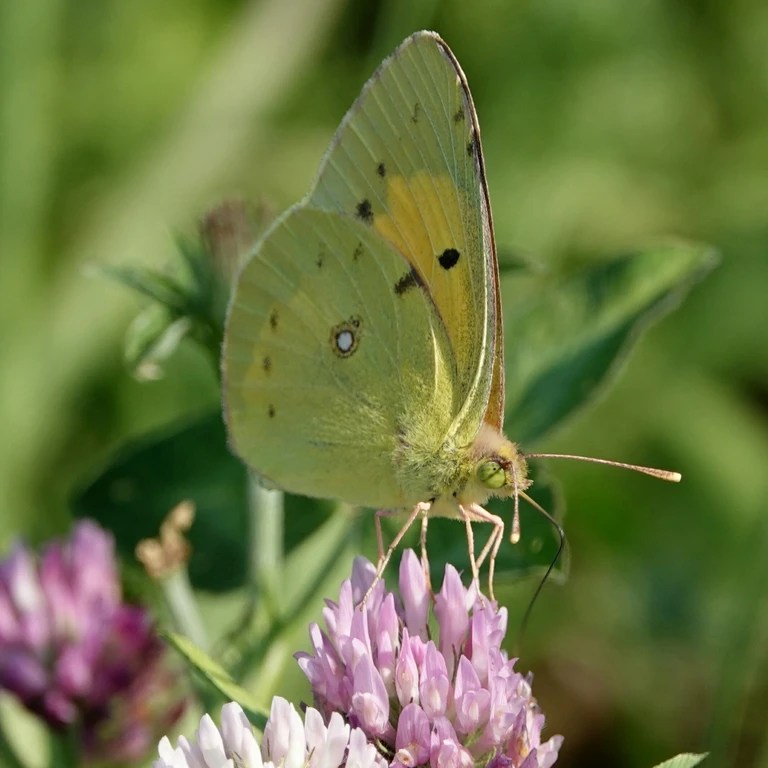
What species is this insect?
Colias croceus
